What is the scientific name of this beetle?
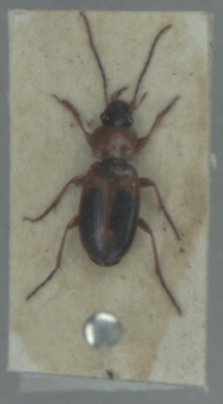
Badister bullatus
